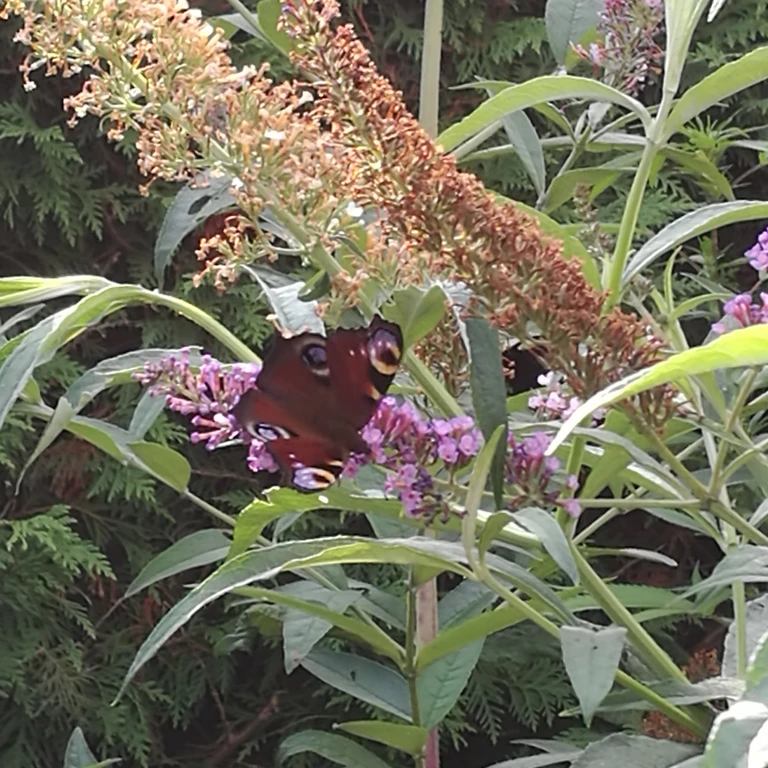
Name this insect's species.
Aglais io
